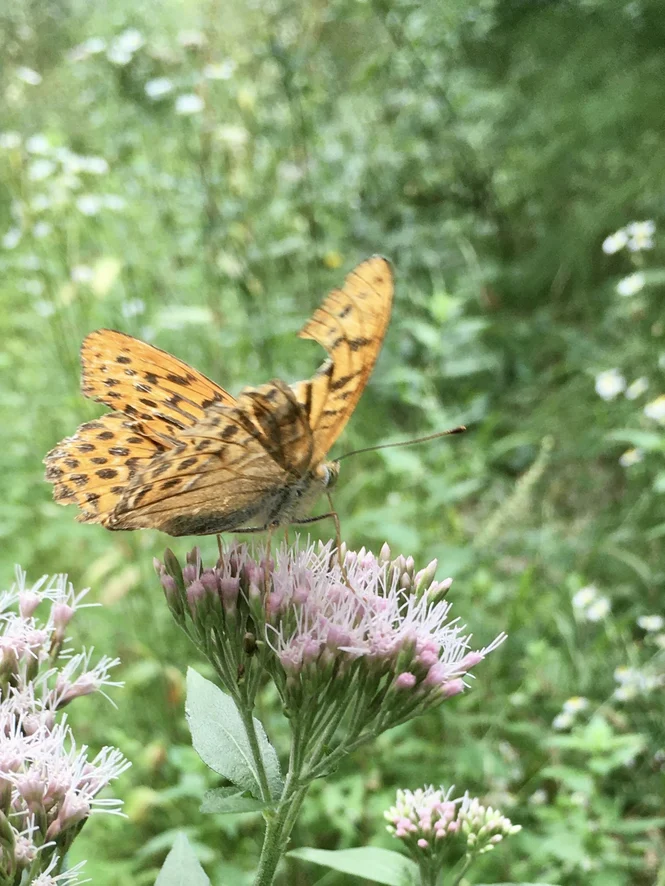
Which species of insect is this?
Argynnis paphia
